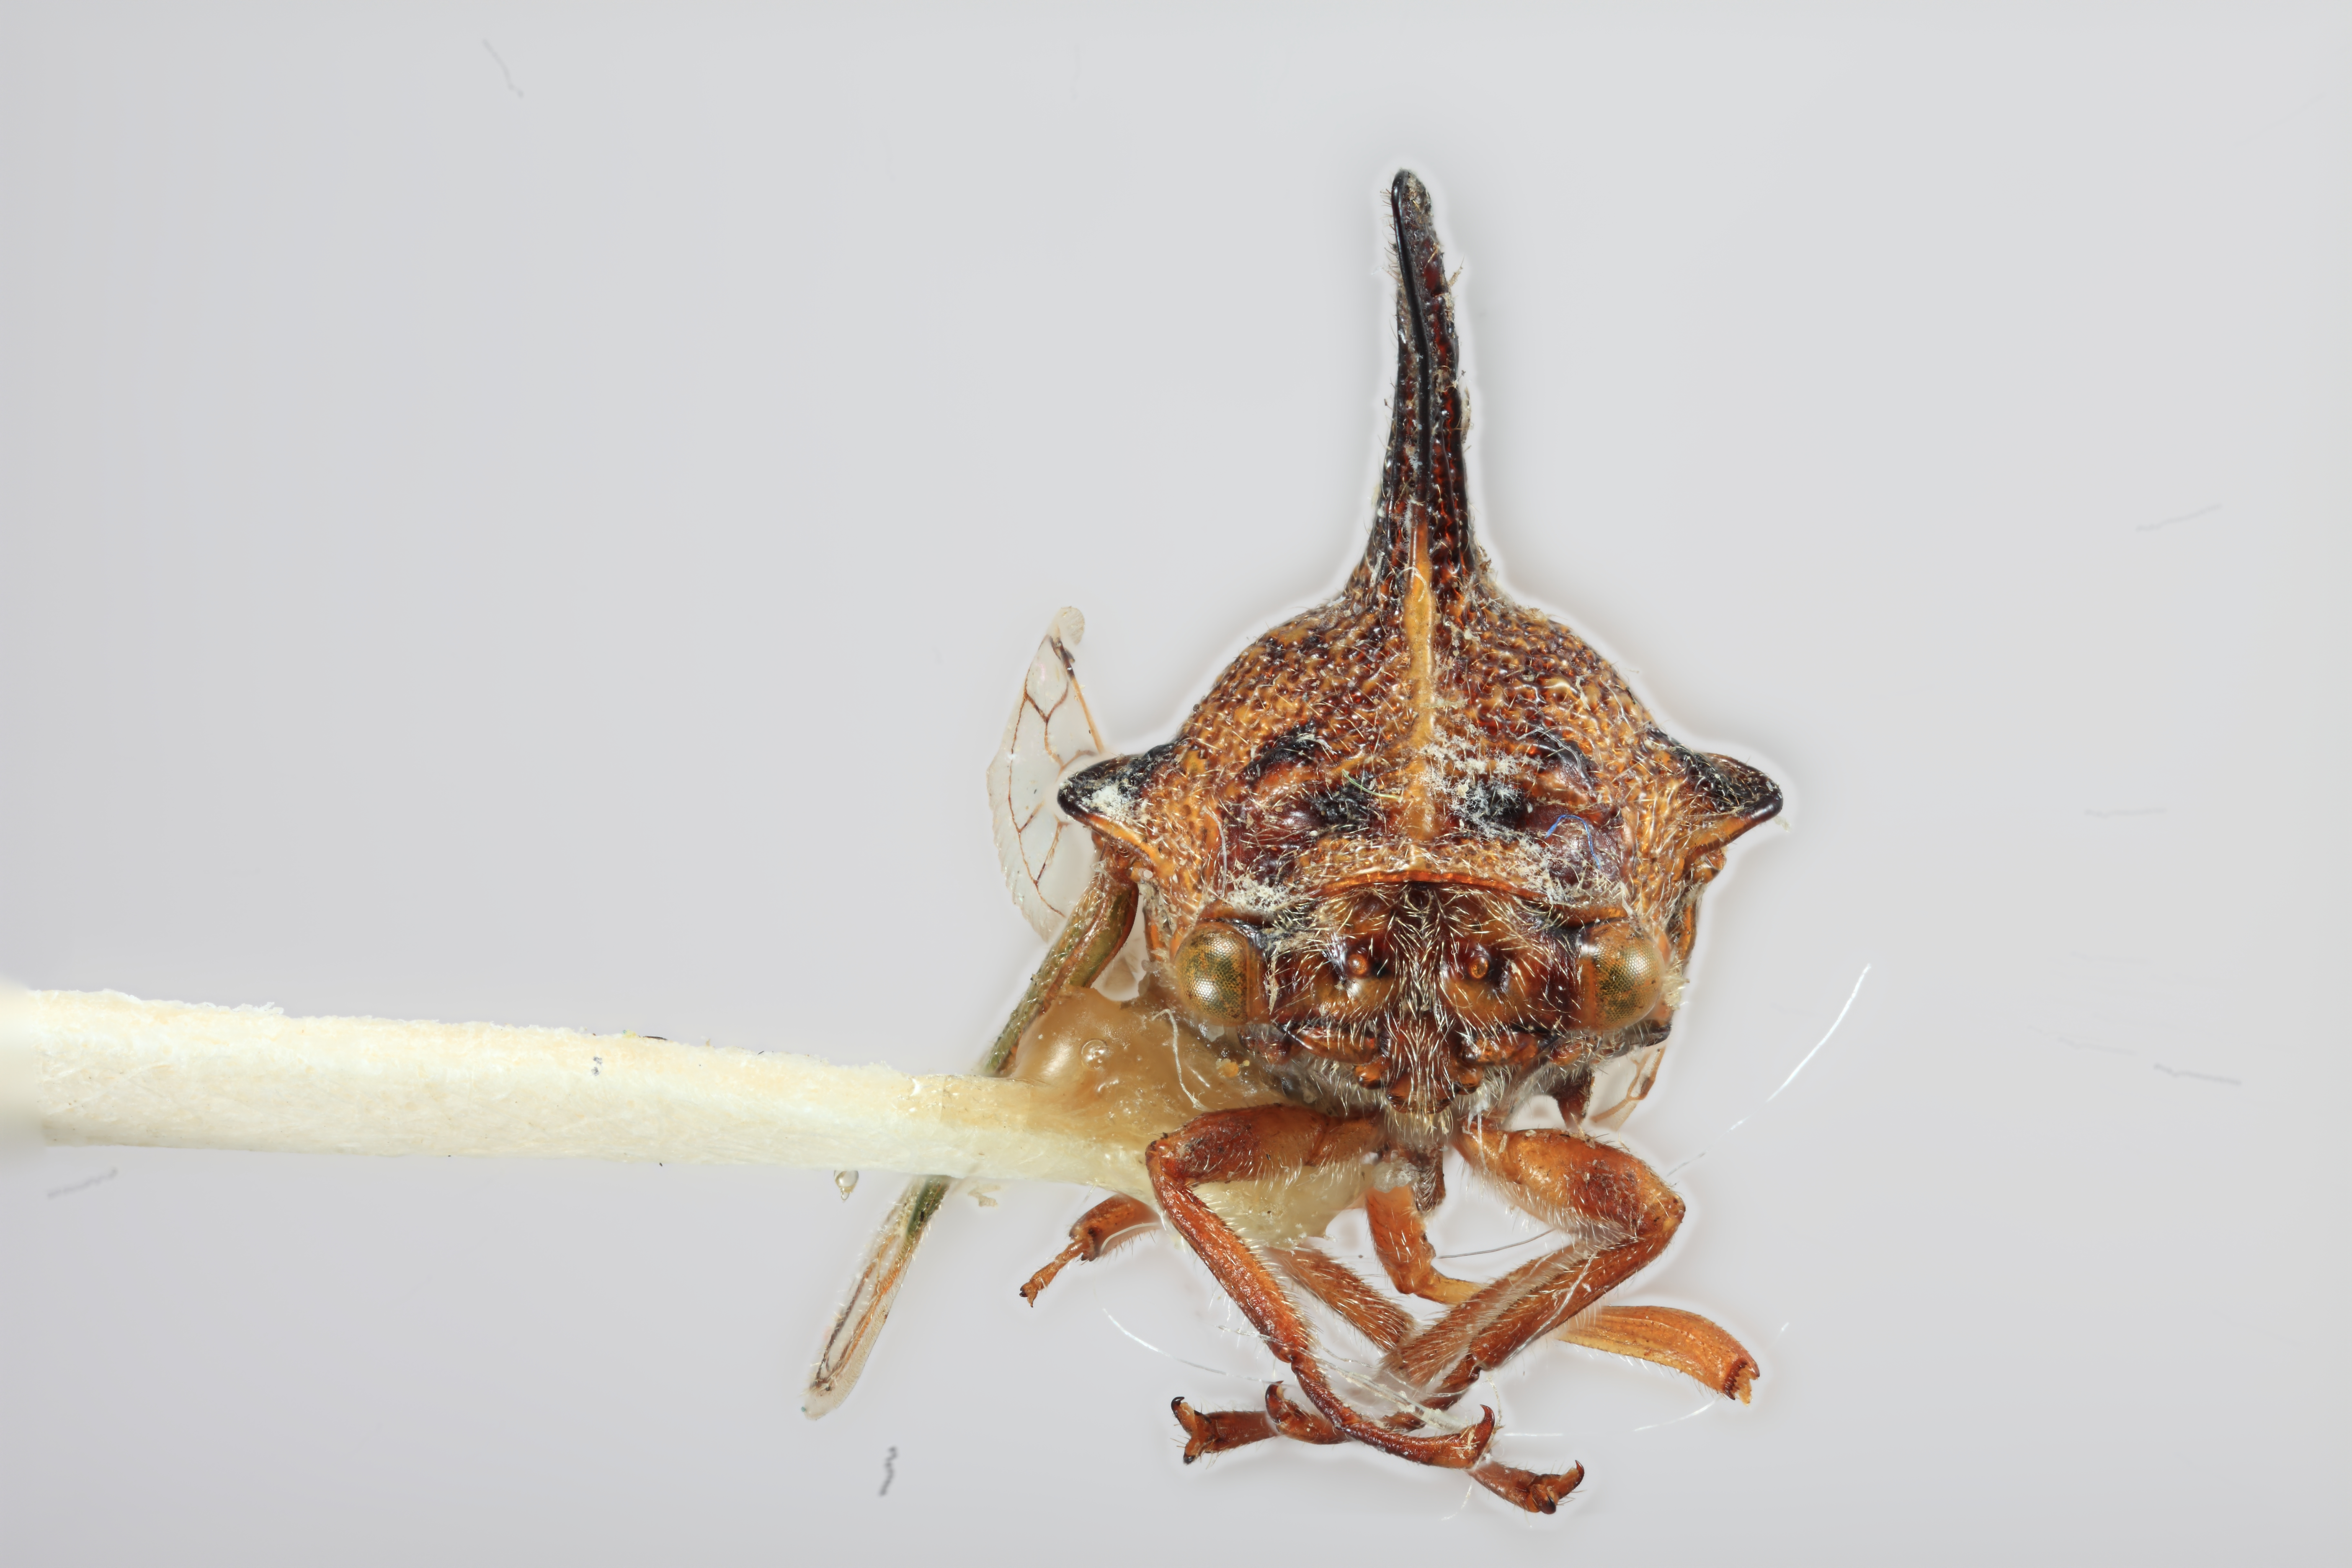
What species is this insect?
Platycotis dominicensis
